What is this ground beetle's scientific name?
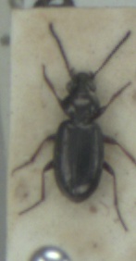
Bembidion properans
